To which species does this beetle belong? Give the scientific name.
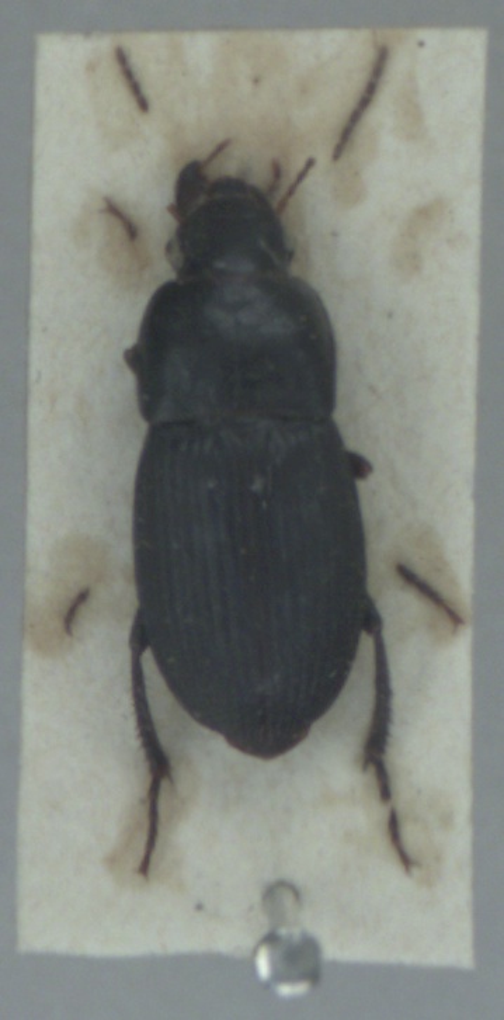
Harpalus rubripes
